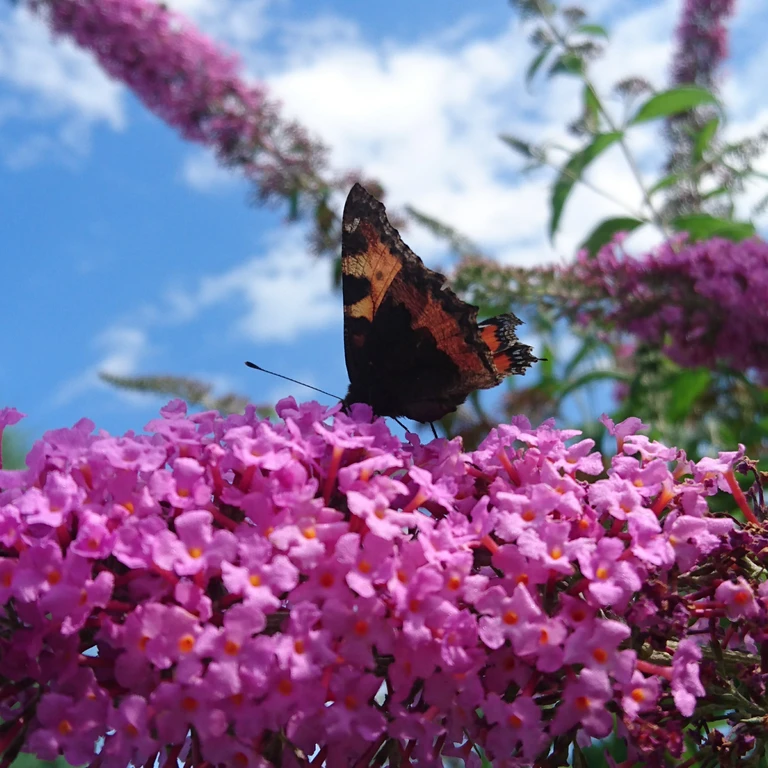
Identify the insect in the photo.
Aglais urticae
